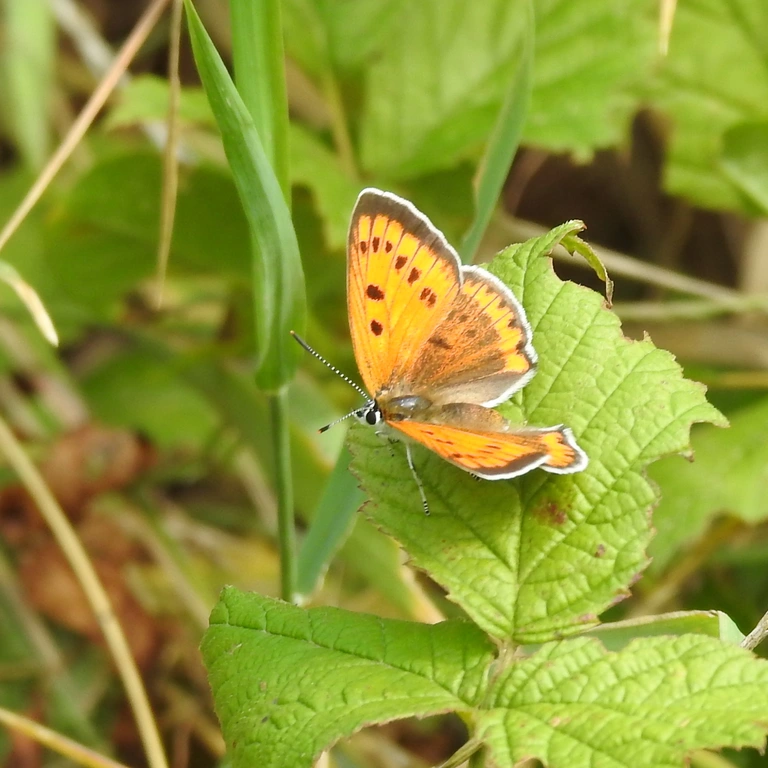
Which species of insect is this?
Lycaena dispar
